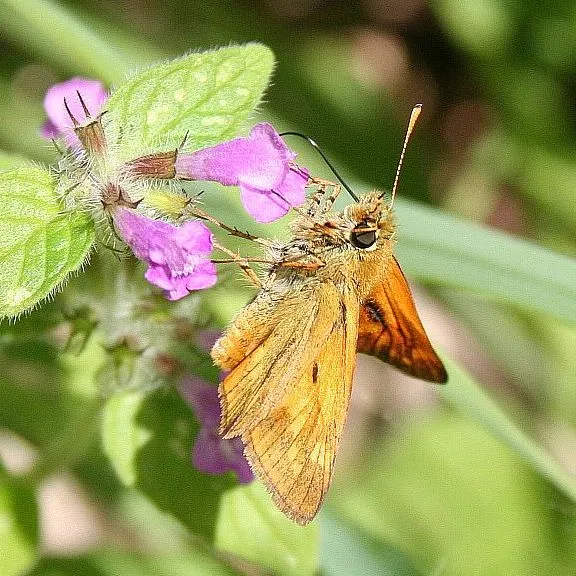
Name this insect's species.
Ochlodes sylvanus (also Ochlodes venata)
